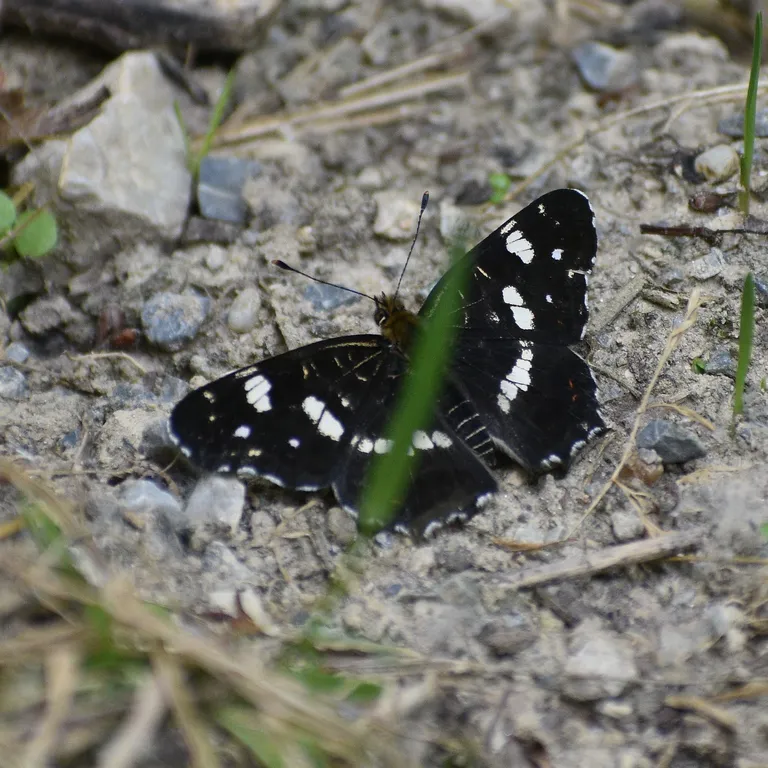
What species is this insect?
Araschnia levana
